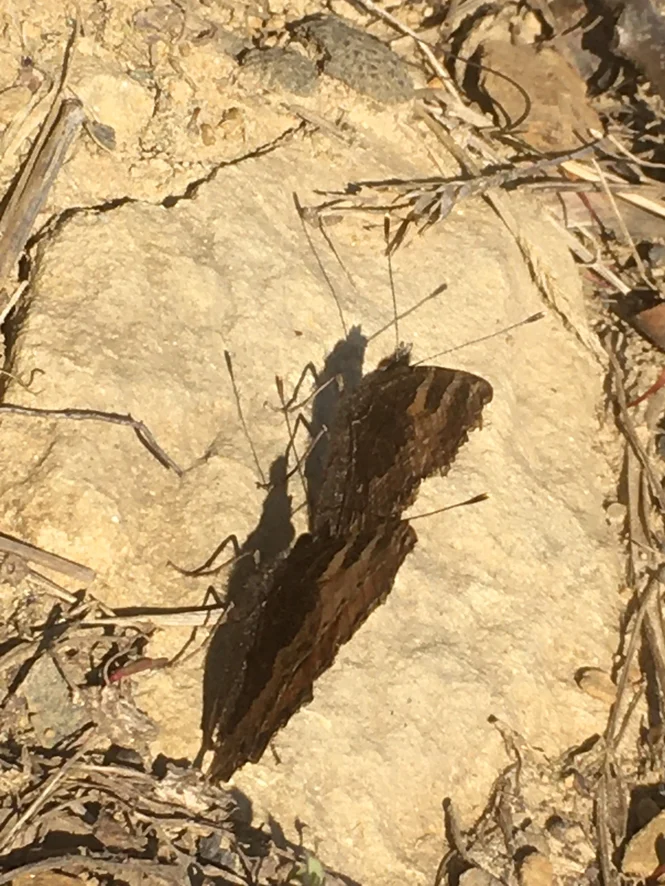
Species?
Aglais urticae
